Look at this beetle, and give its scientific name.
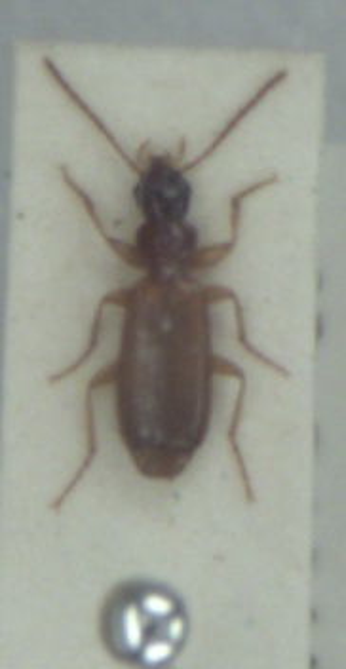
Paradromius linearis
